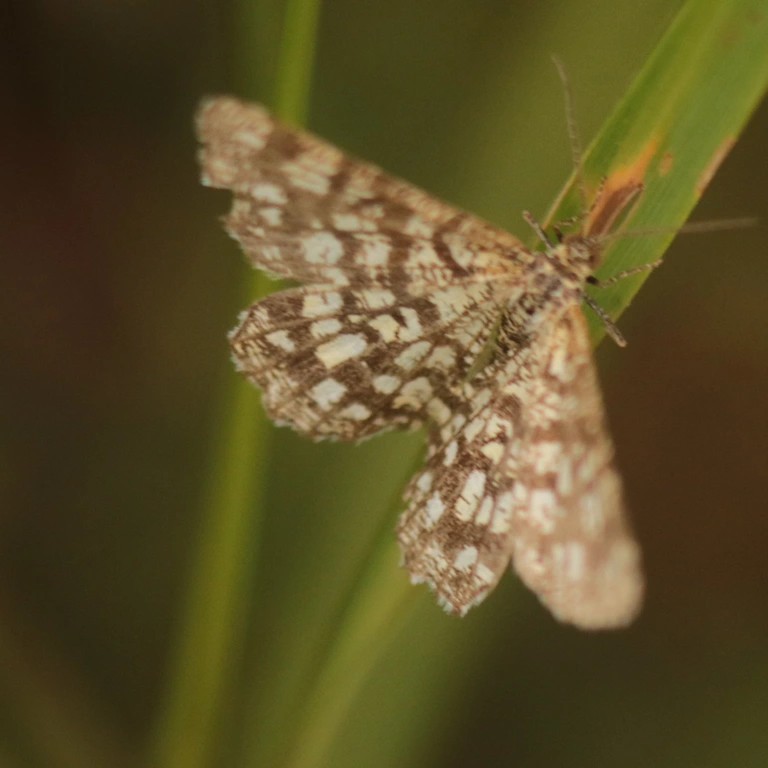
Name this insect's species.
Chiasmia clathrata
